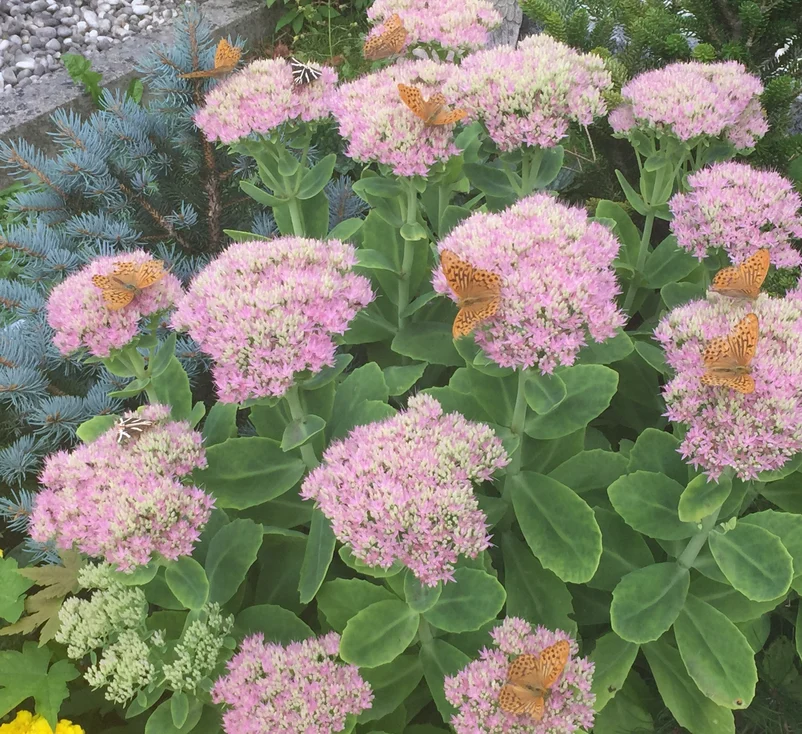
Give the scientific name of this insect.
Euplagia quadripunctaria
